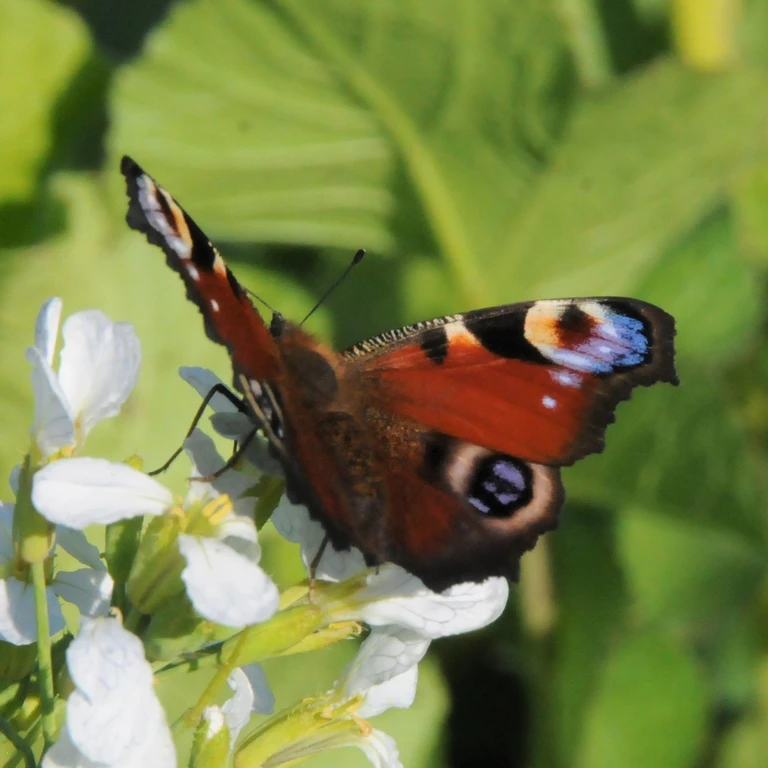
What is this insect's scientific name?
Aglais io
